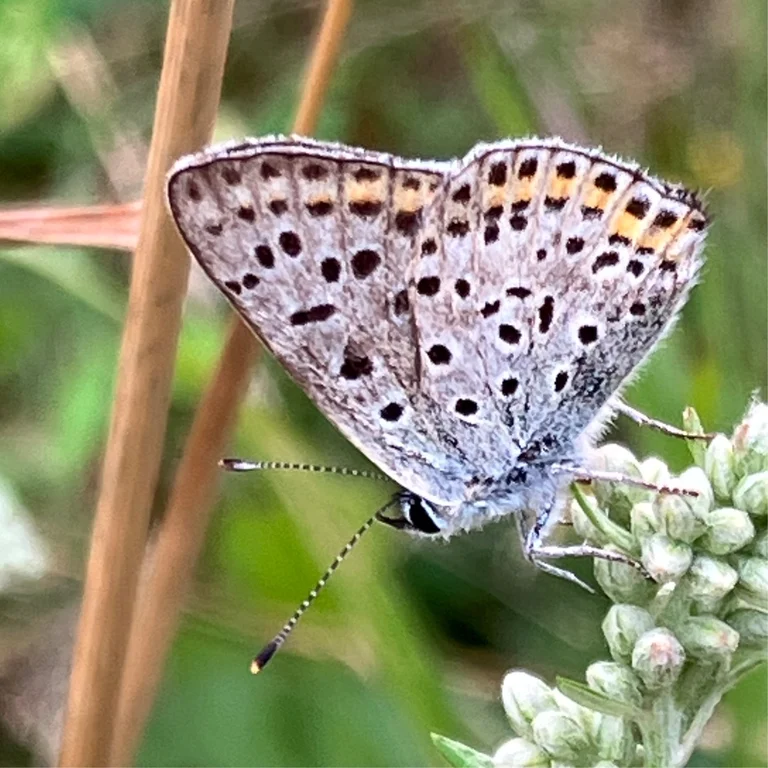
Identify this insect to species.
Lycaena tityrus (also Loweia tityrus)
